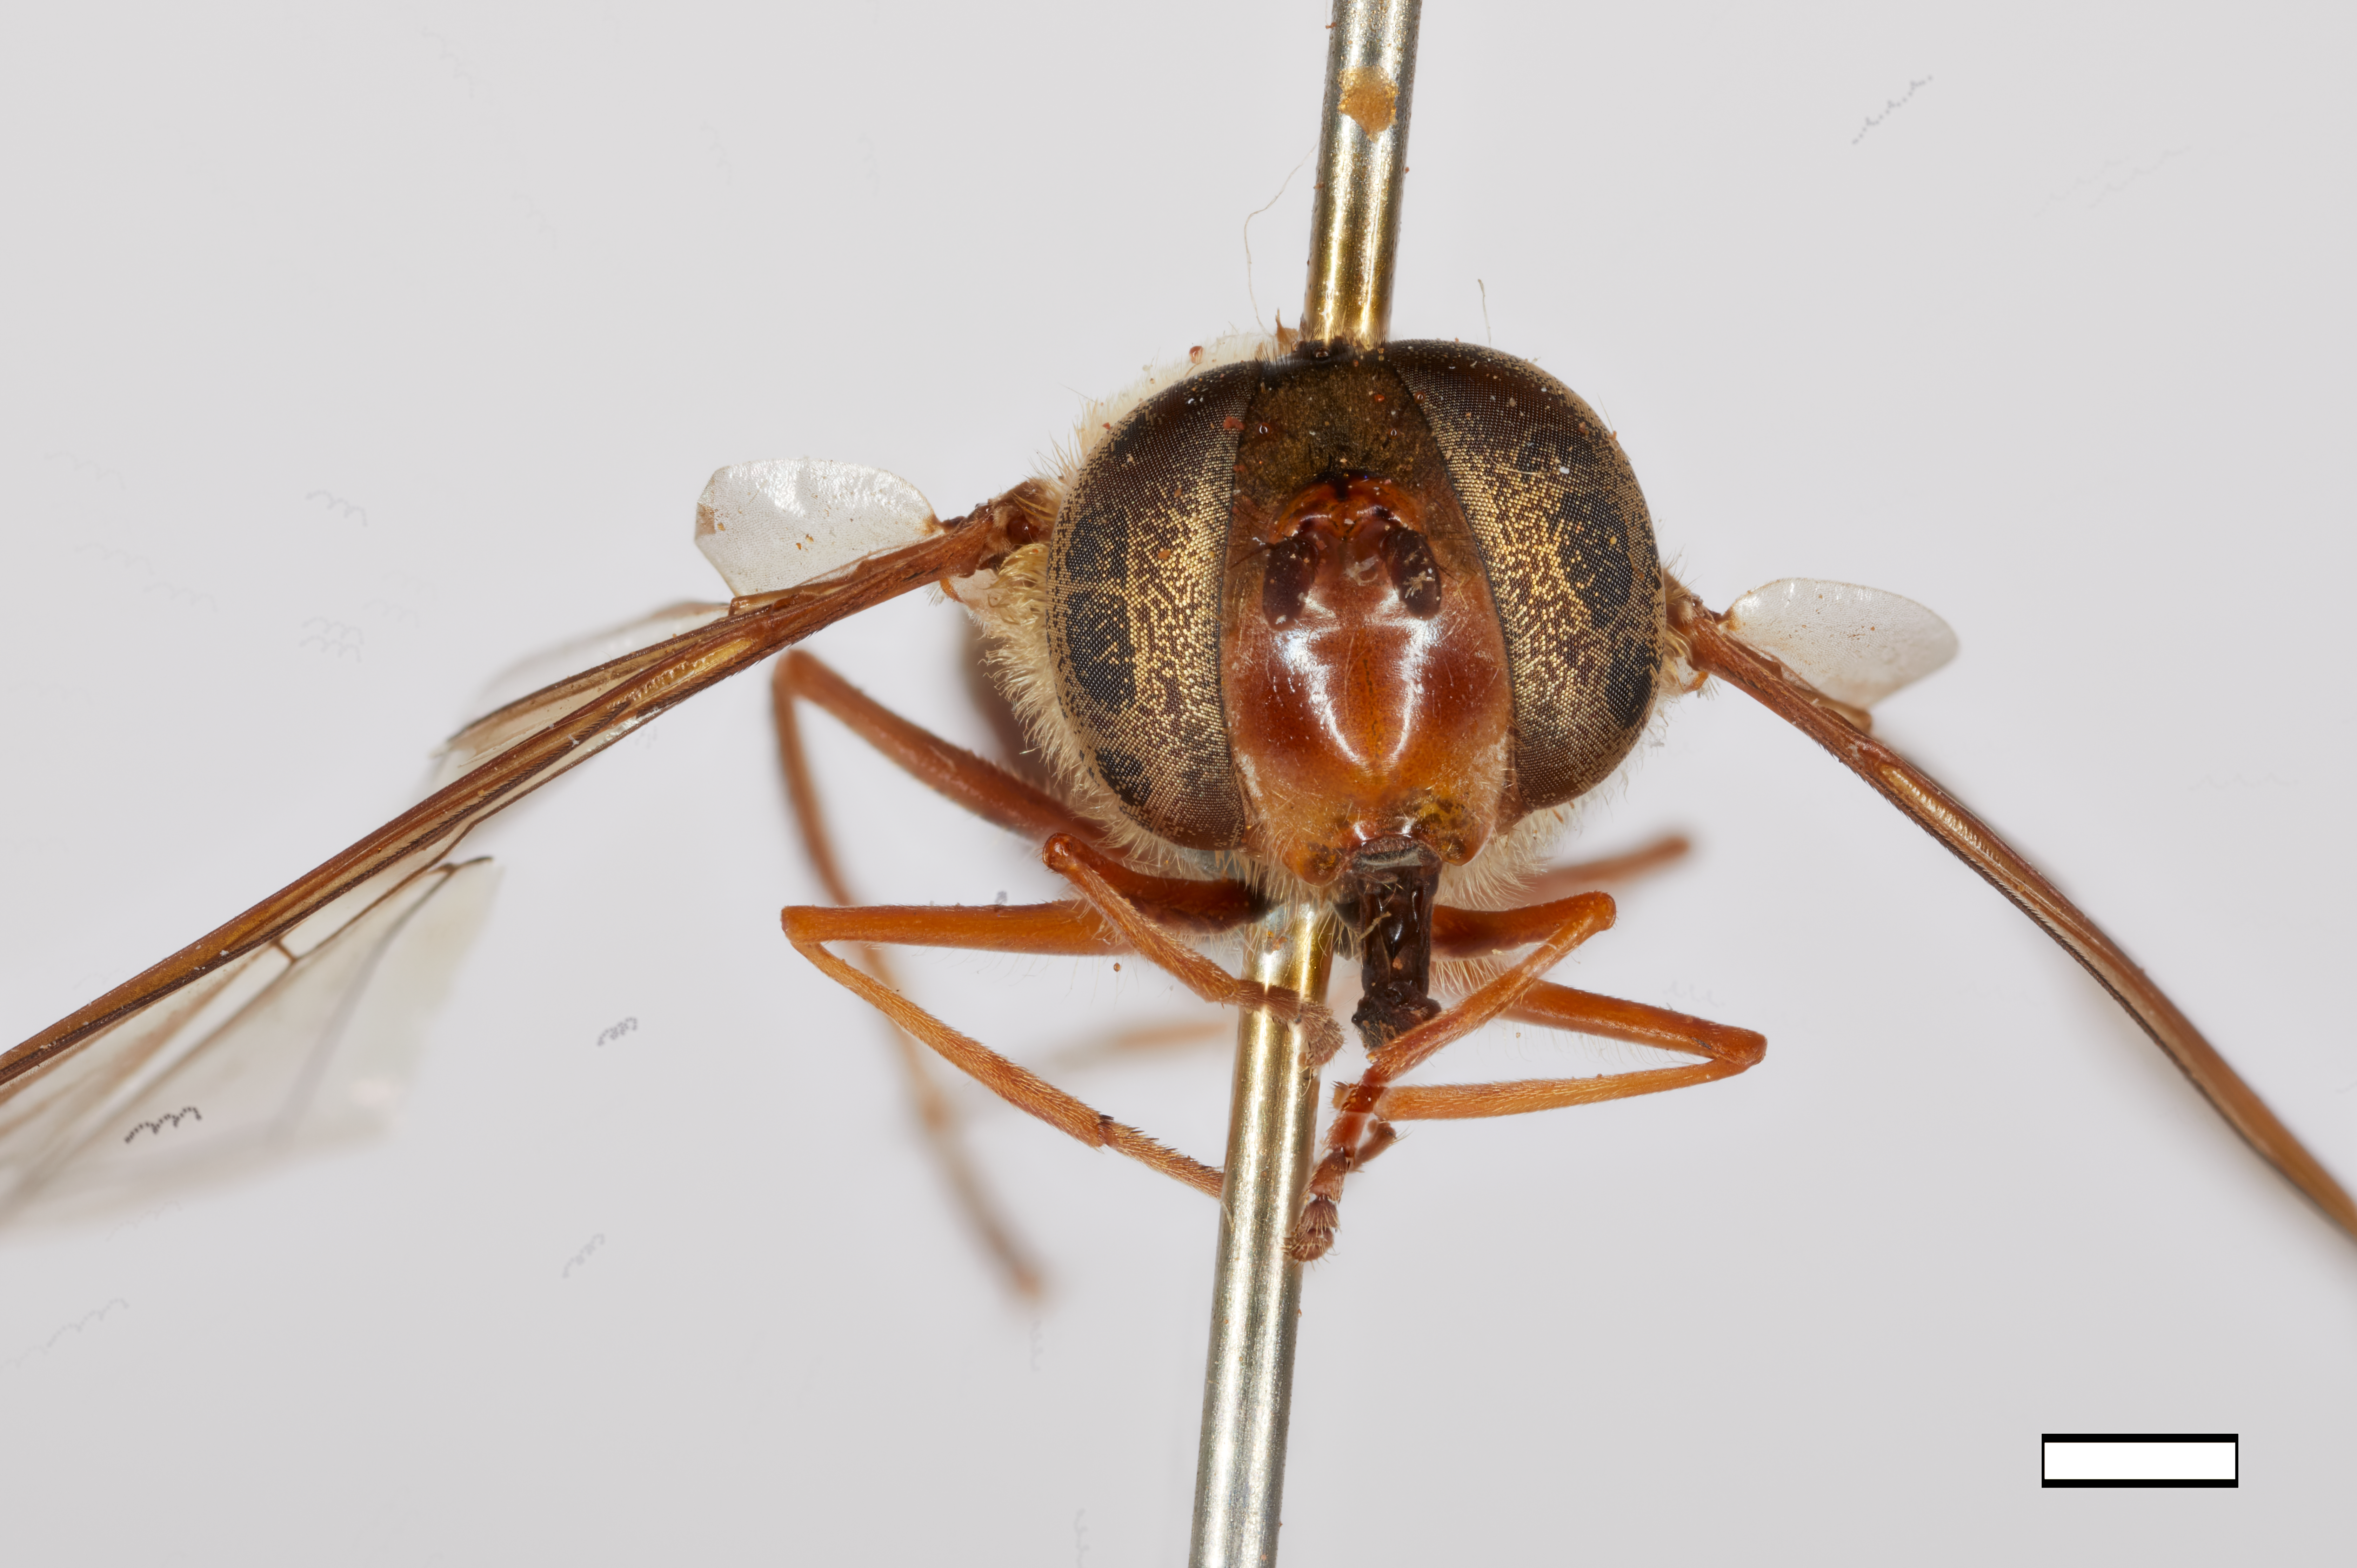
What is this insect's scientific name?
Syrphus howletti
